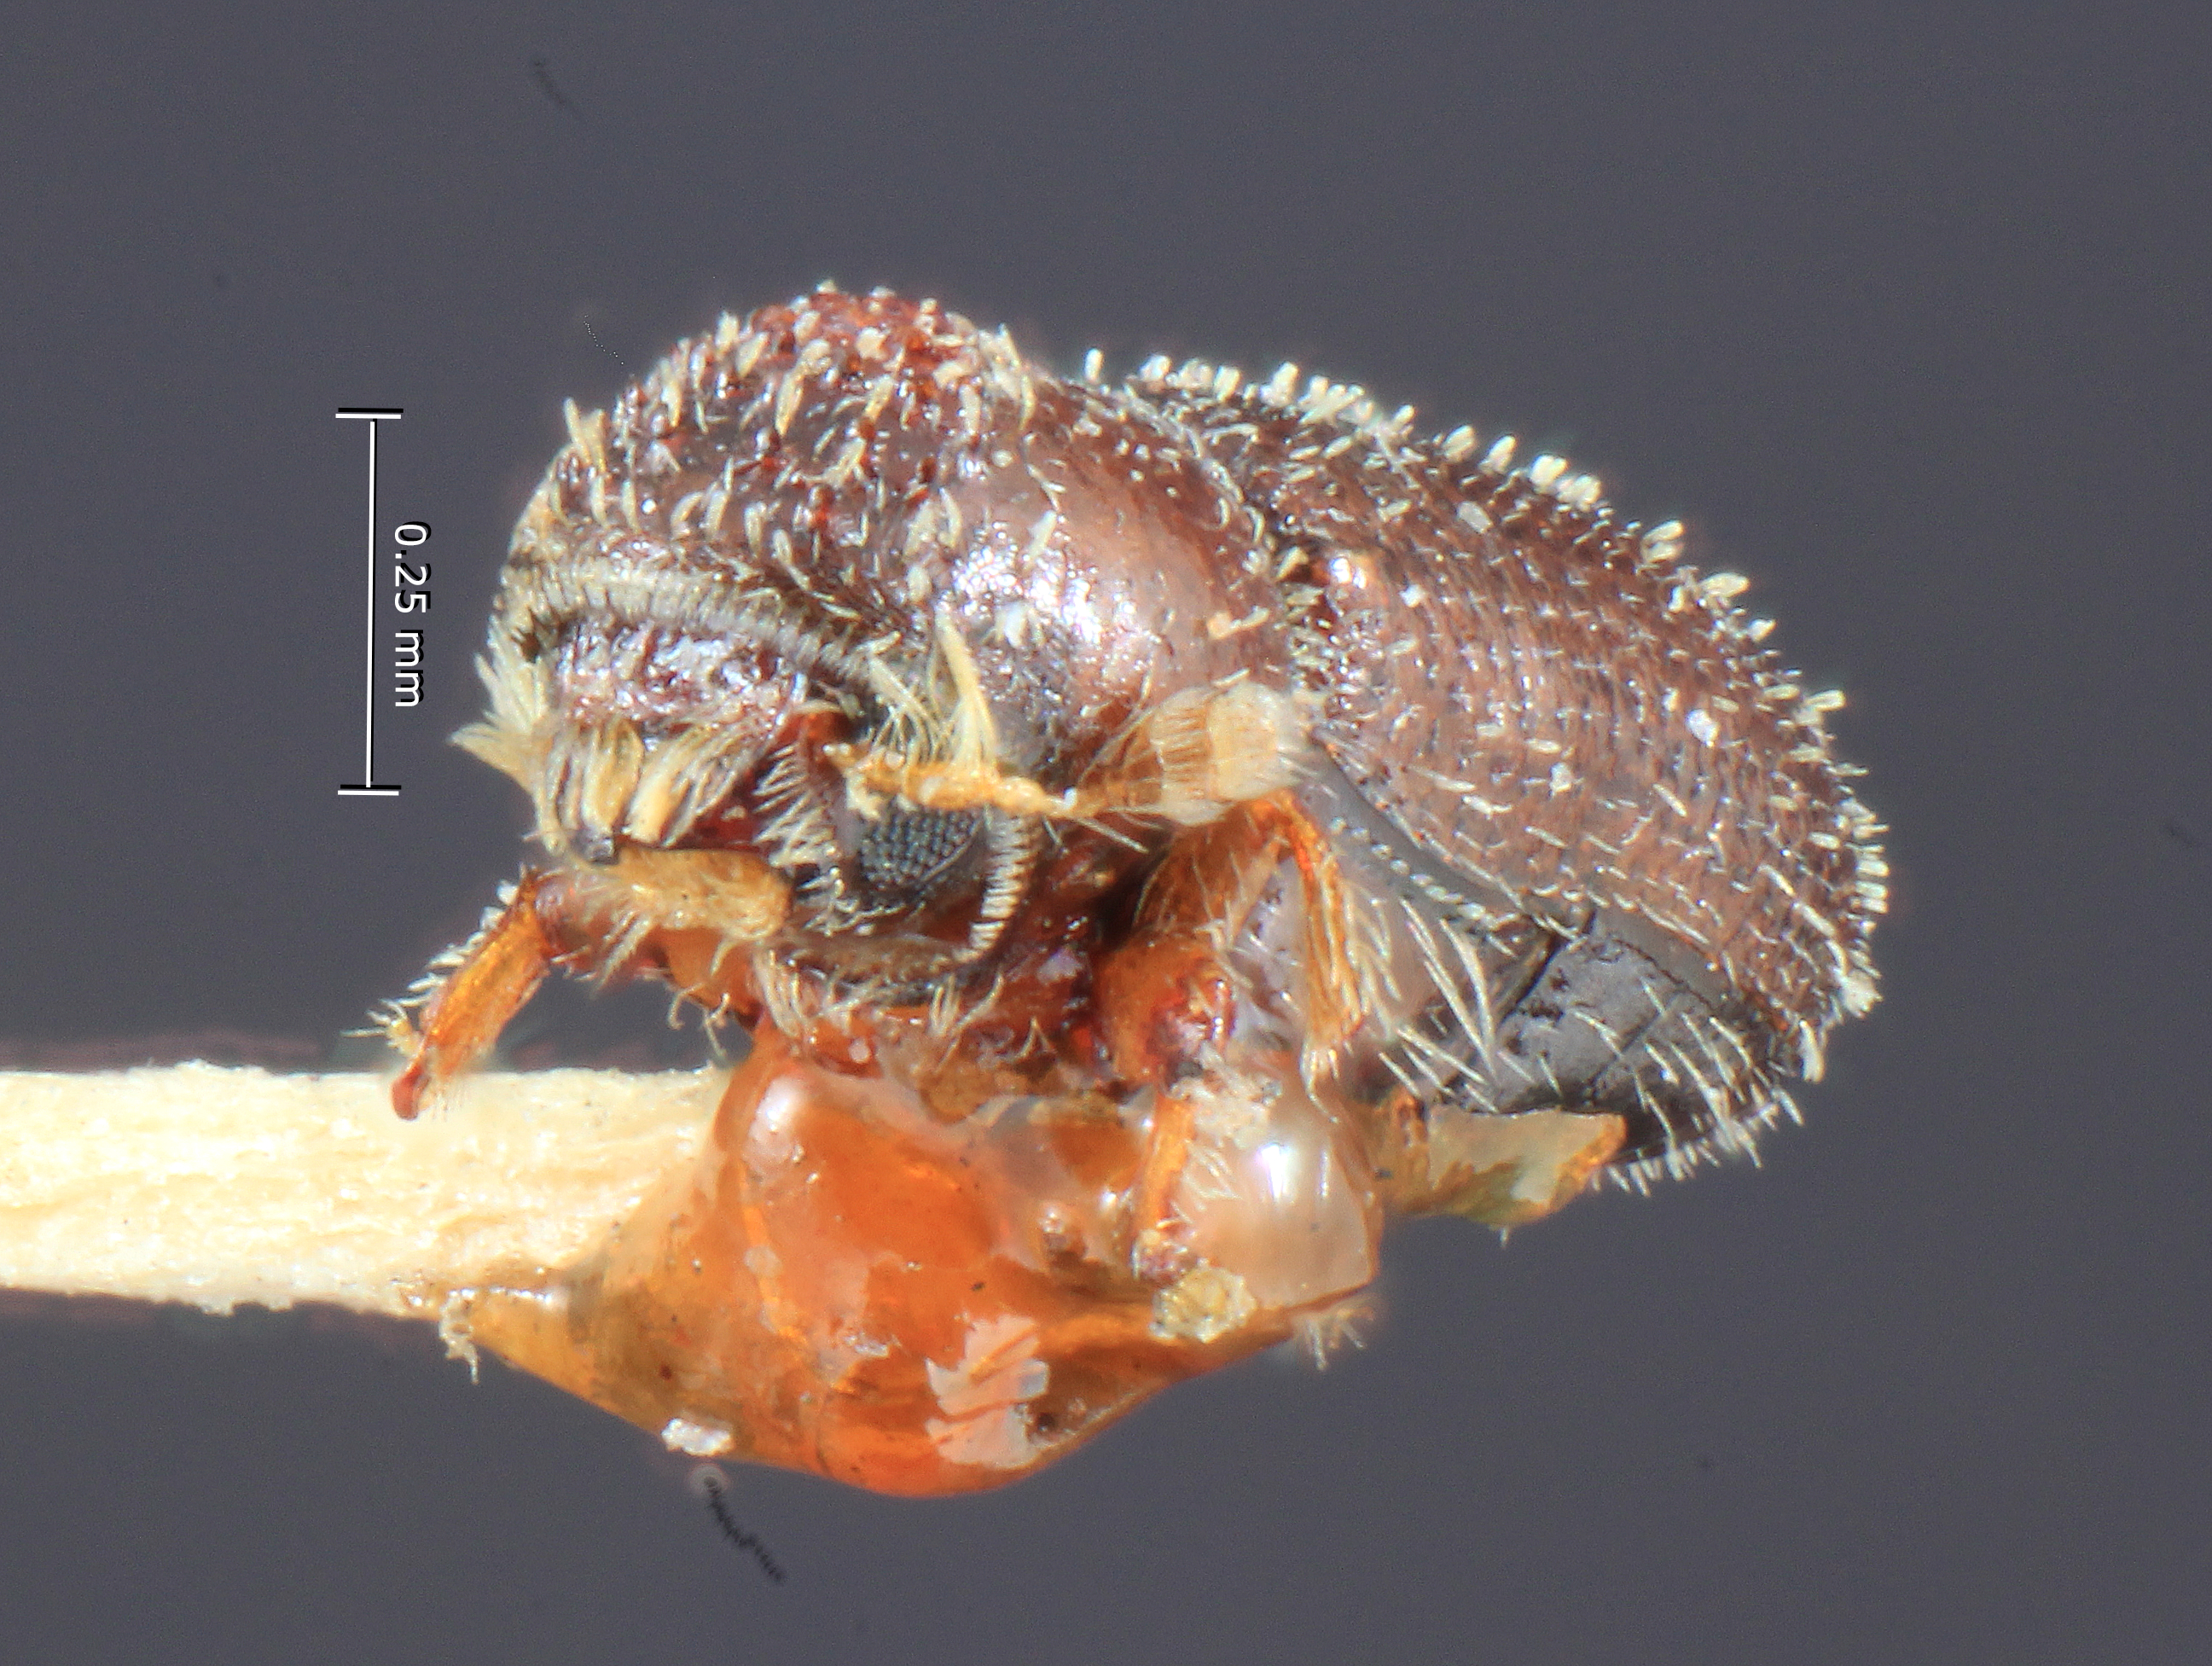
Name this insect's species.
Pseudothysanoes huachucae
